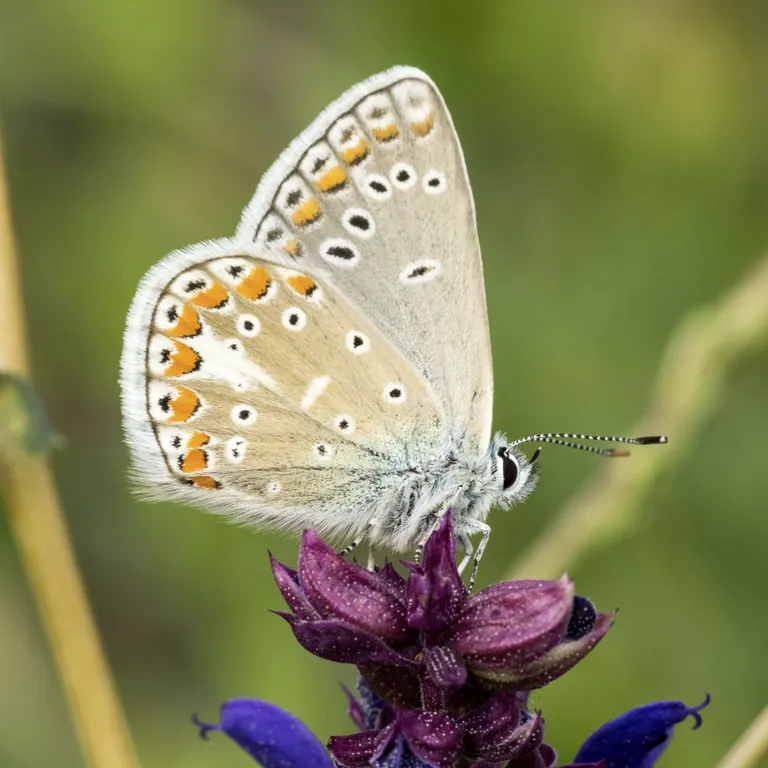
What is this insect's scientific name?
Polyommatus thersites
